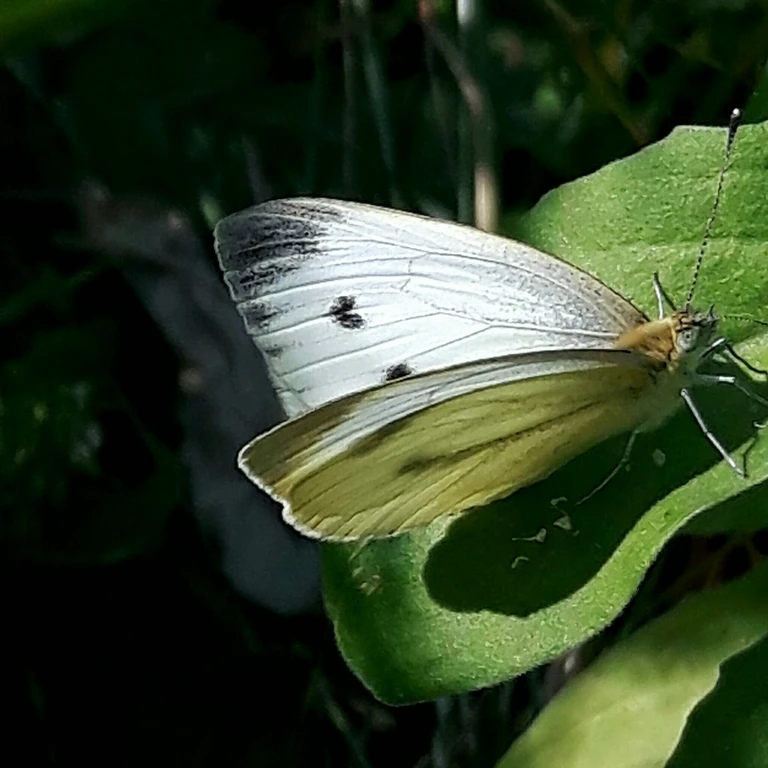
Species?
Pieris napi
